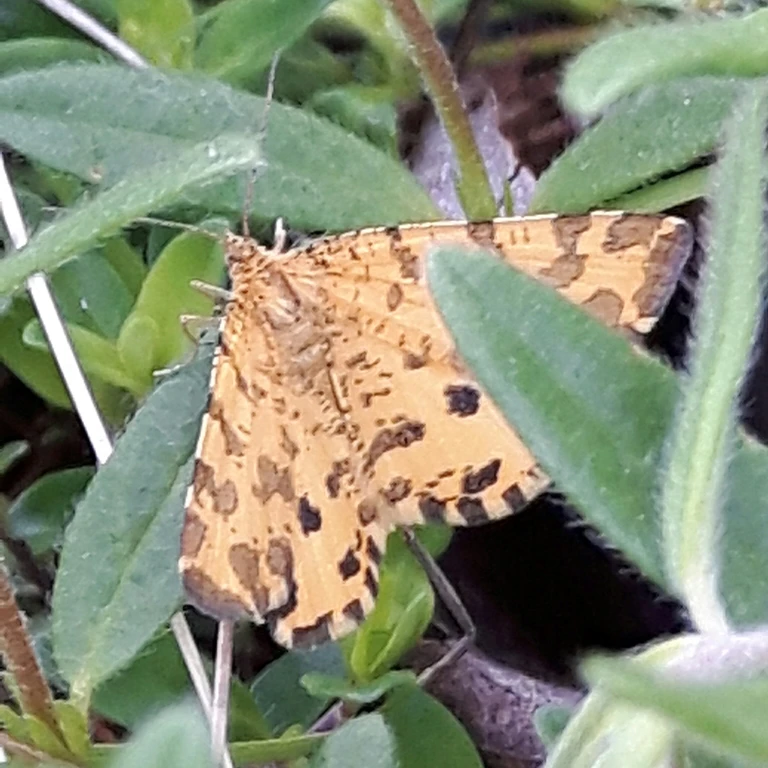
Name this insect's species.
Pseudopanthera macularia
